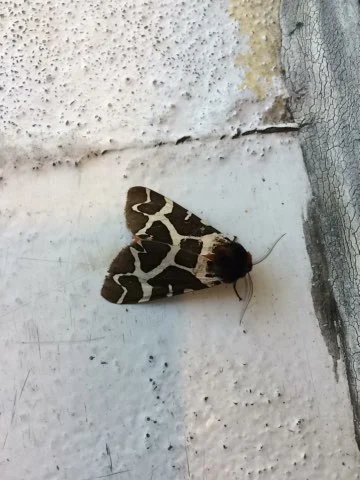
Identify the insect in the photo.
Arctia caja
